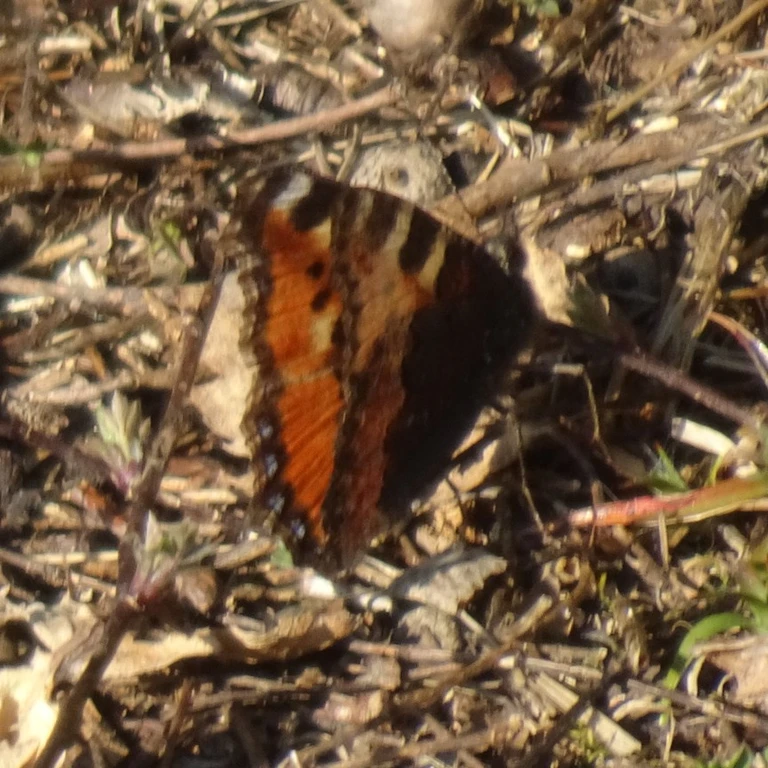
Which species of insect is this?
Aglais urticae
